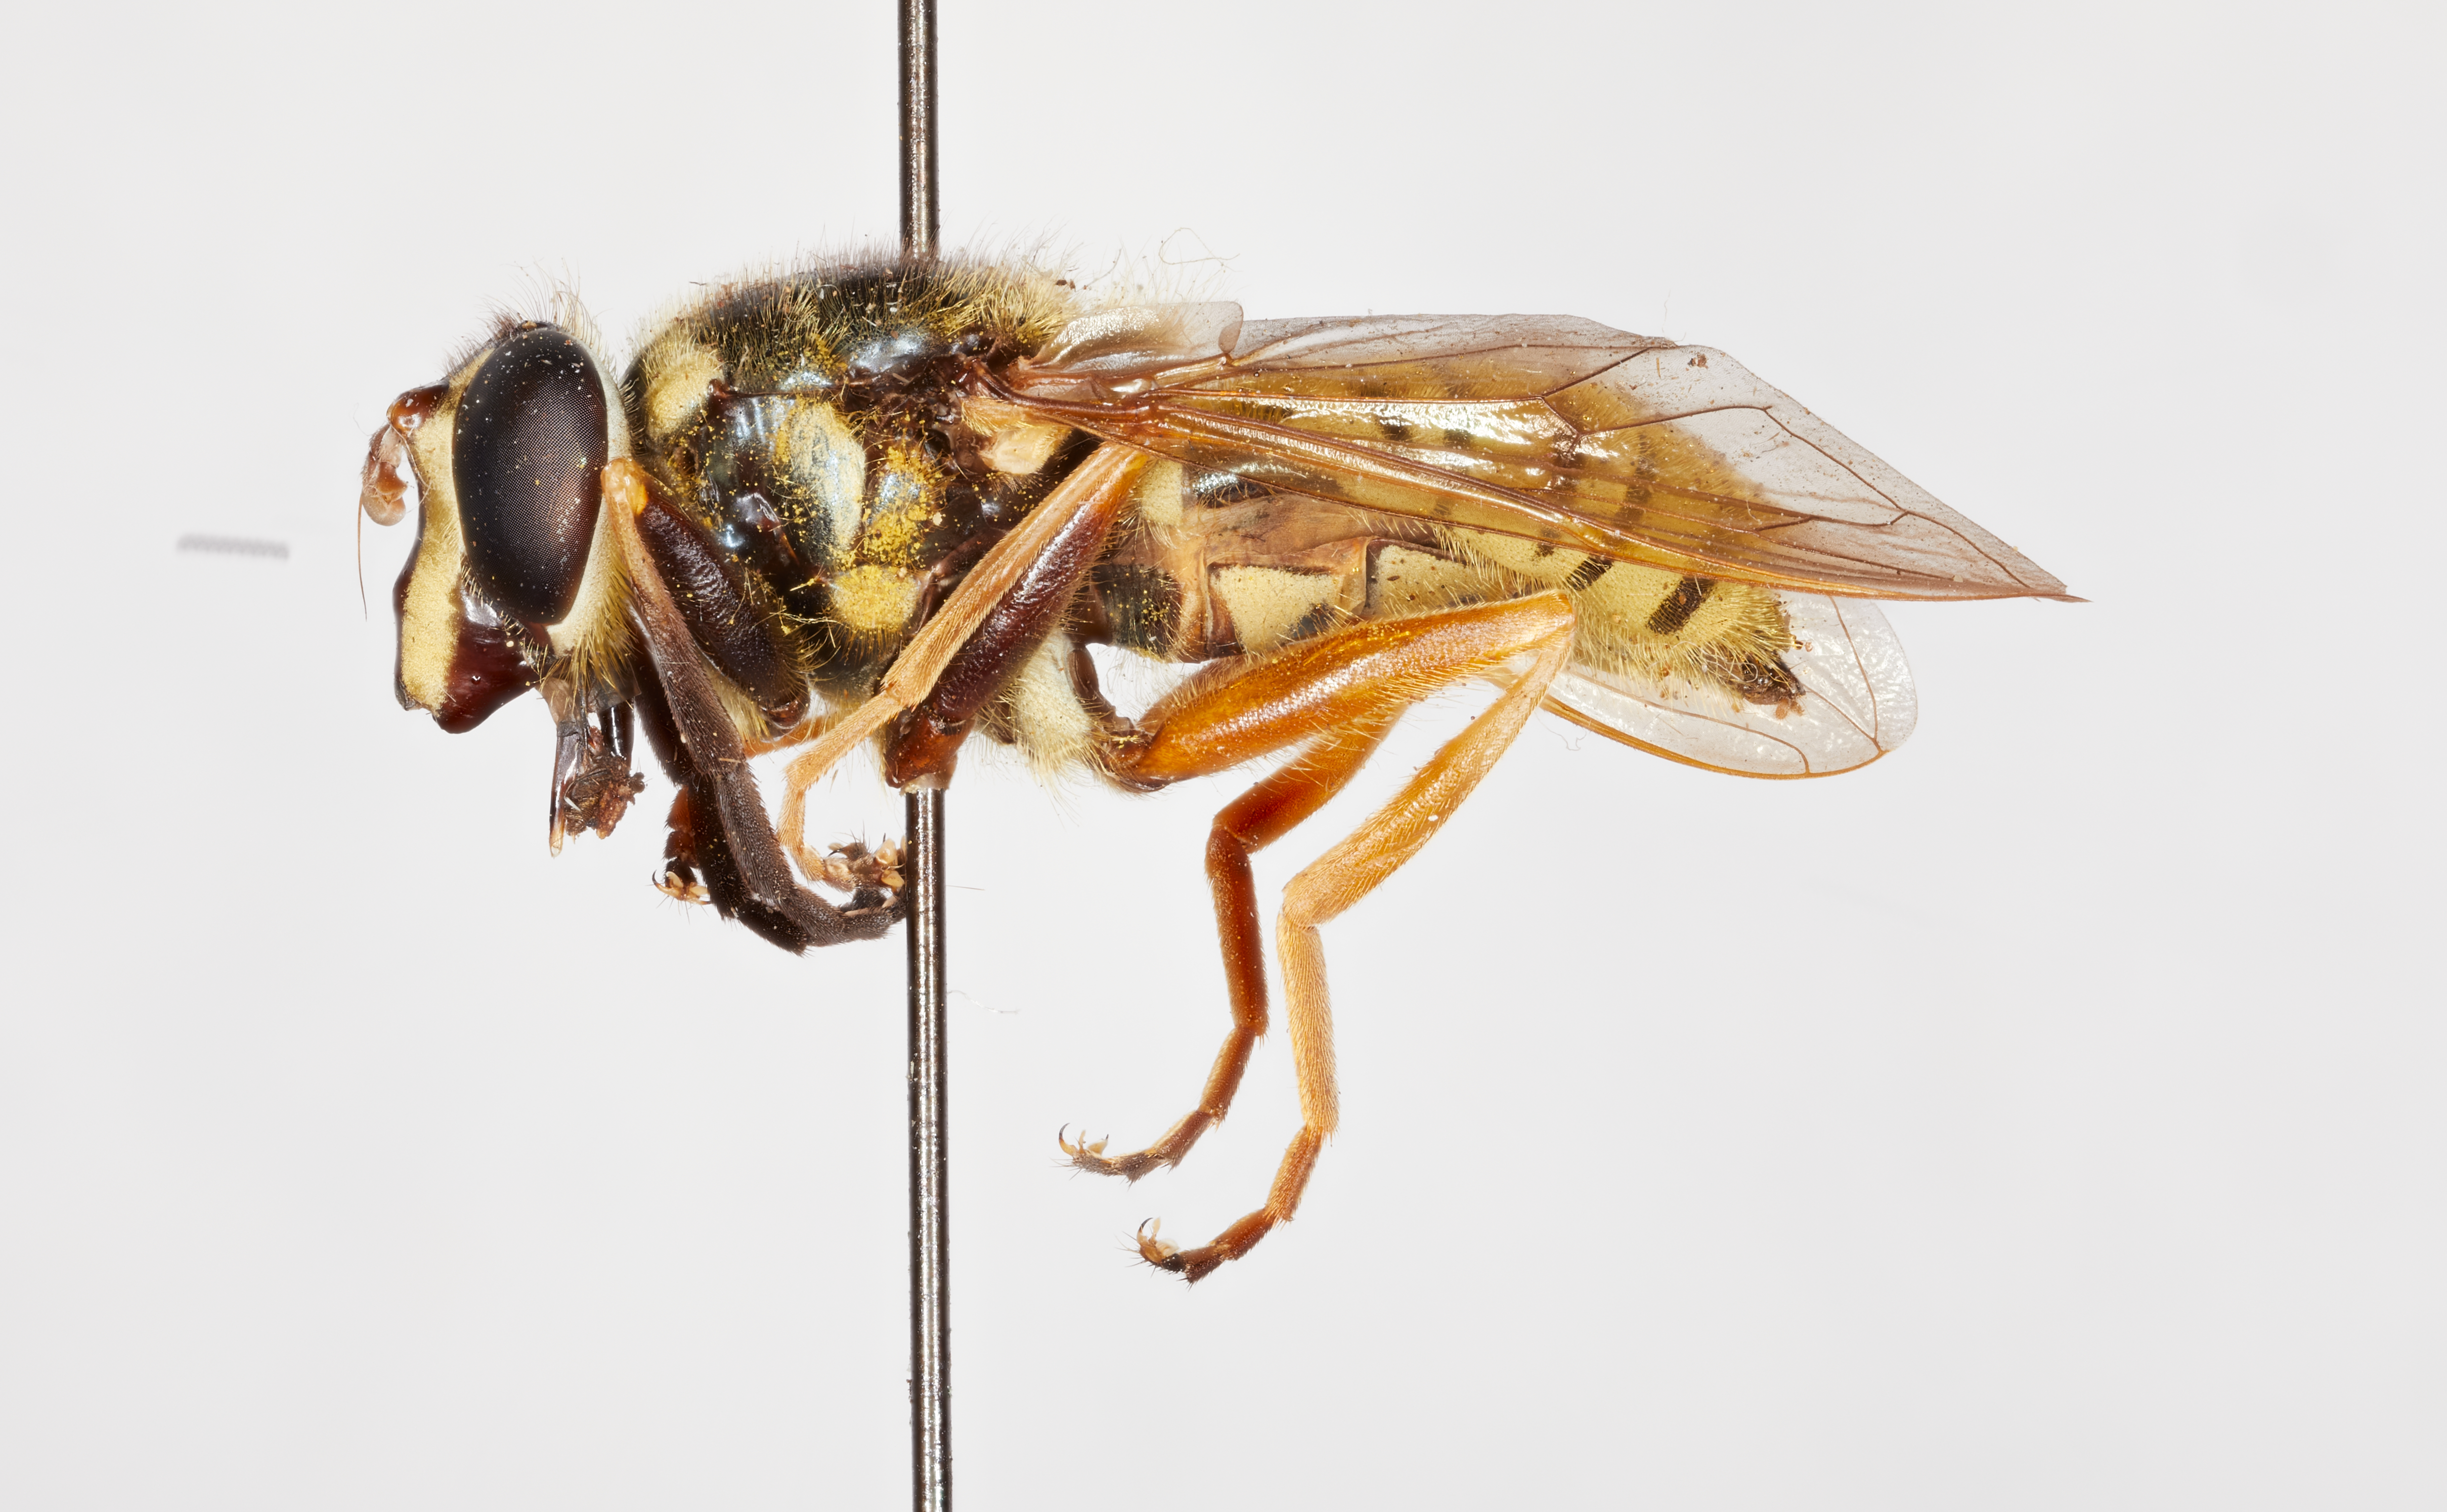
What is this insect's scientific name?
Sphecomyia dyari
